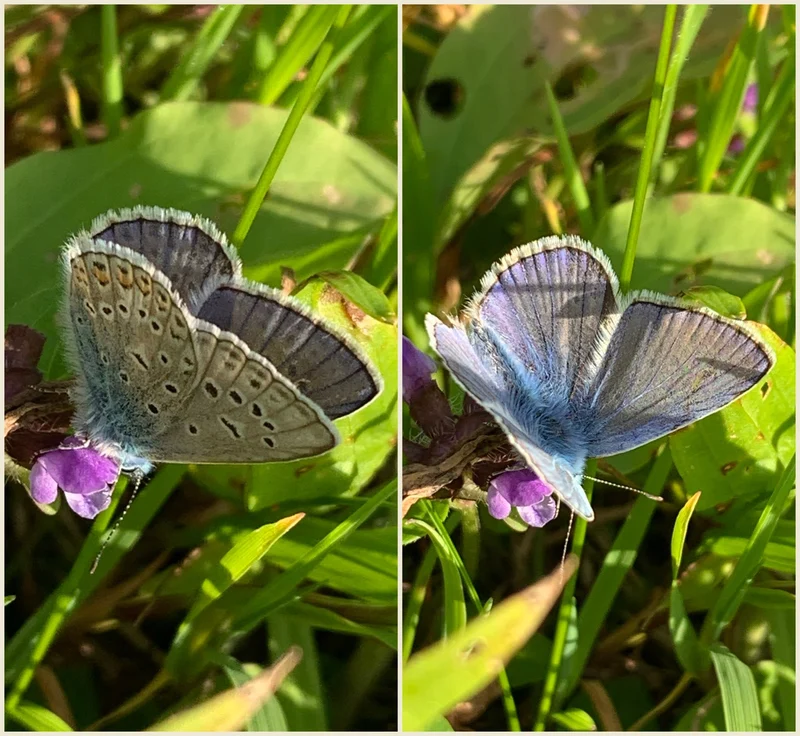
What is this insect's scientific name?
Polyommatus icarus
